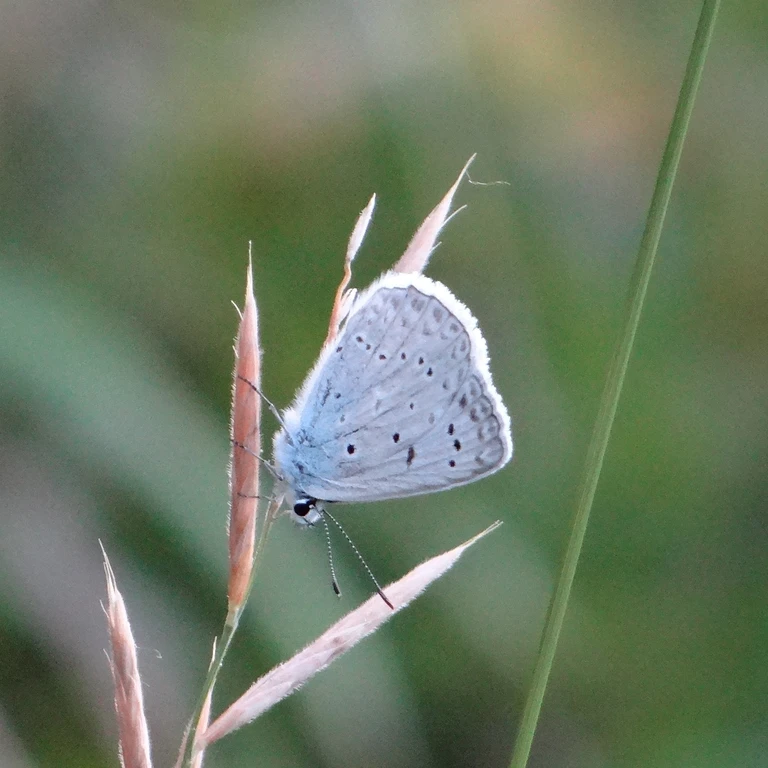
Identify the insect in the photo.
Polyommatus daphnis
